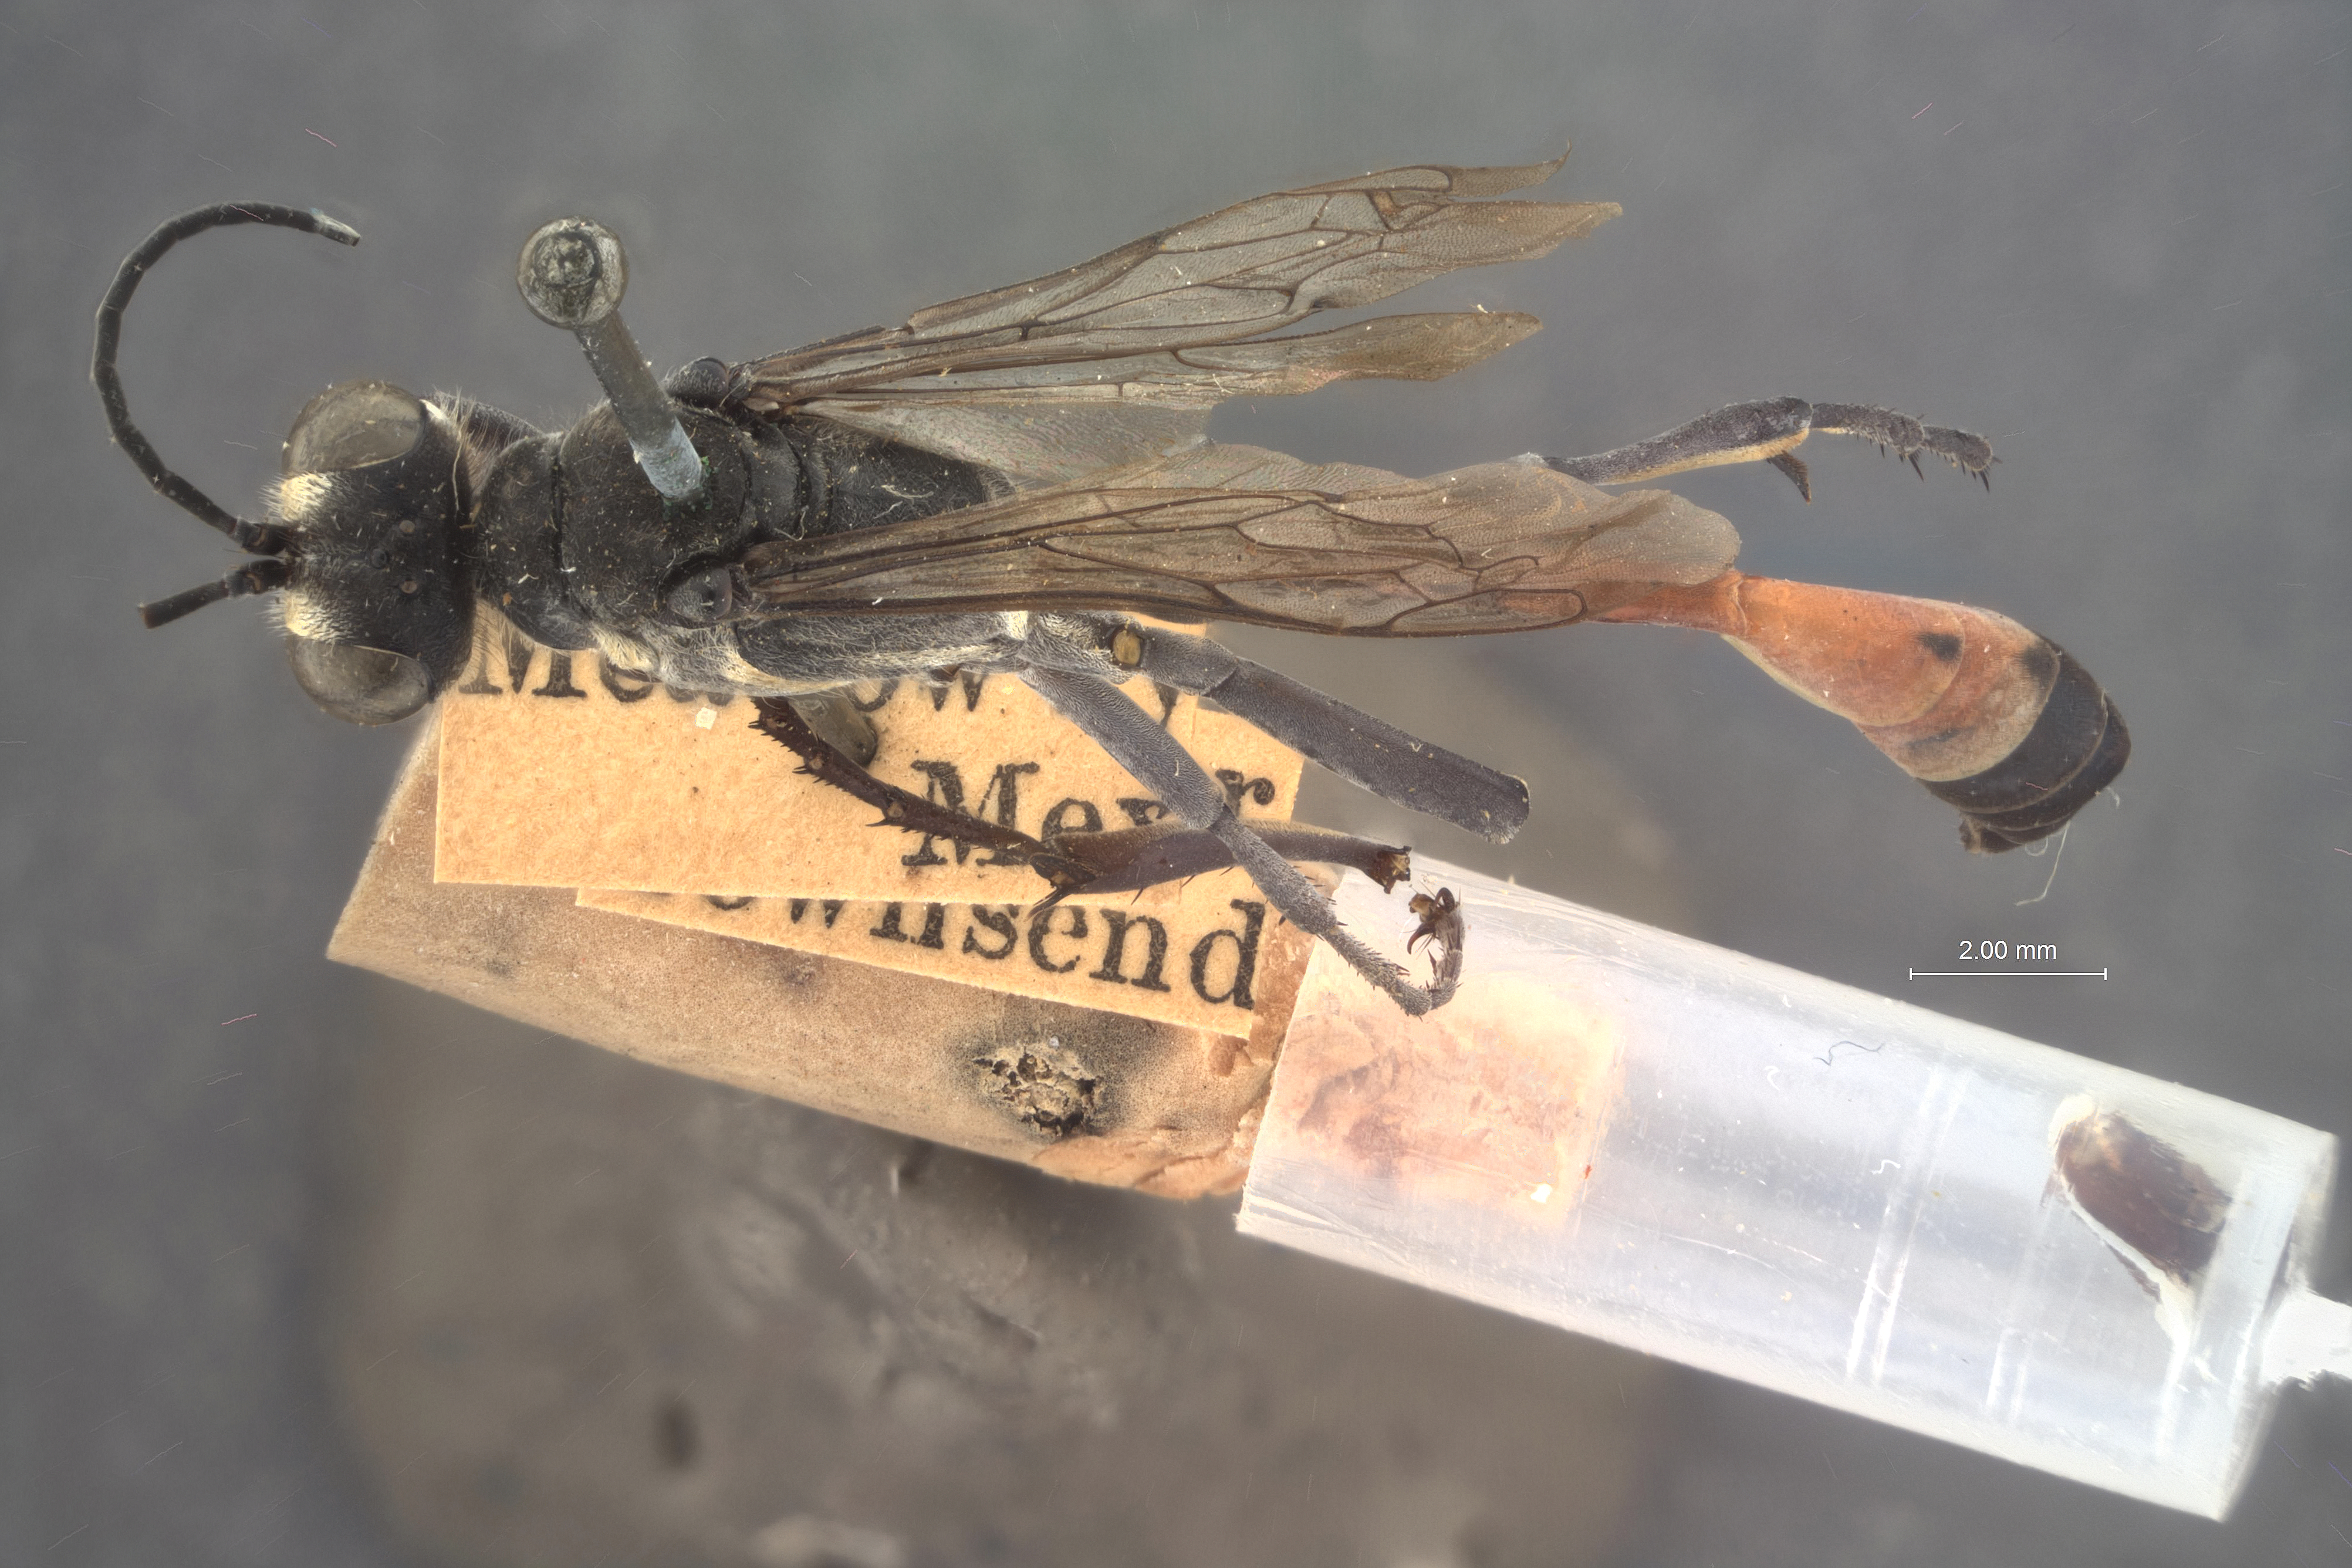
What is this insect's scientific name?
Sphex peckhami
